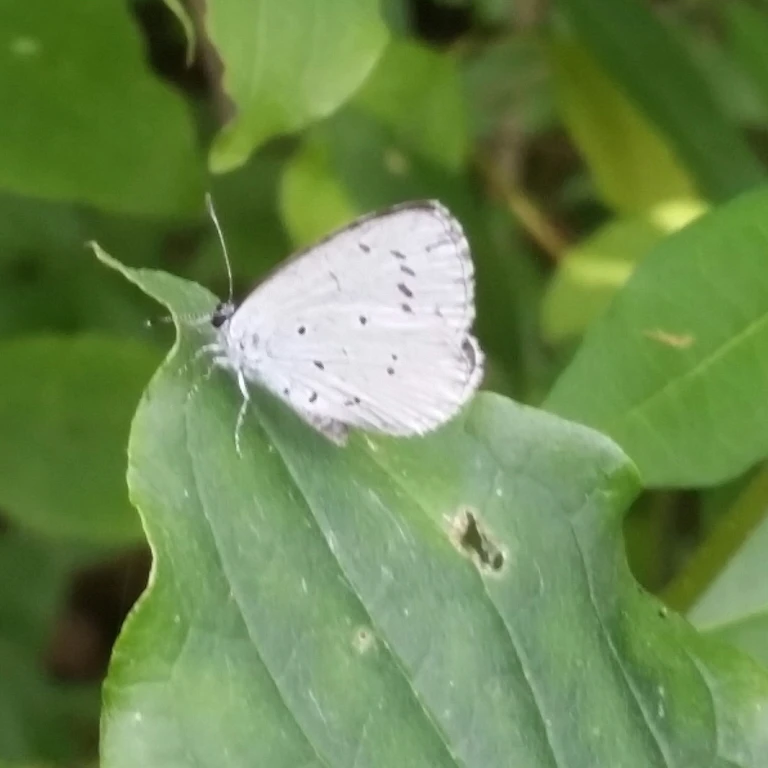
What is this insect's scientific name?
Celastrina argiolus
